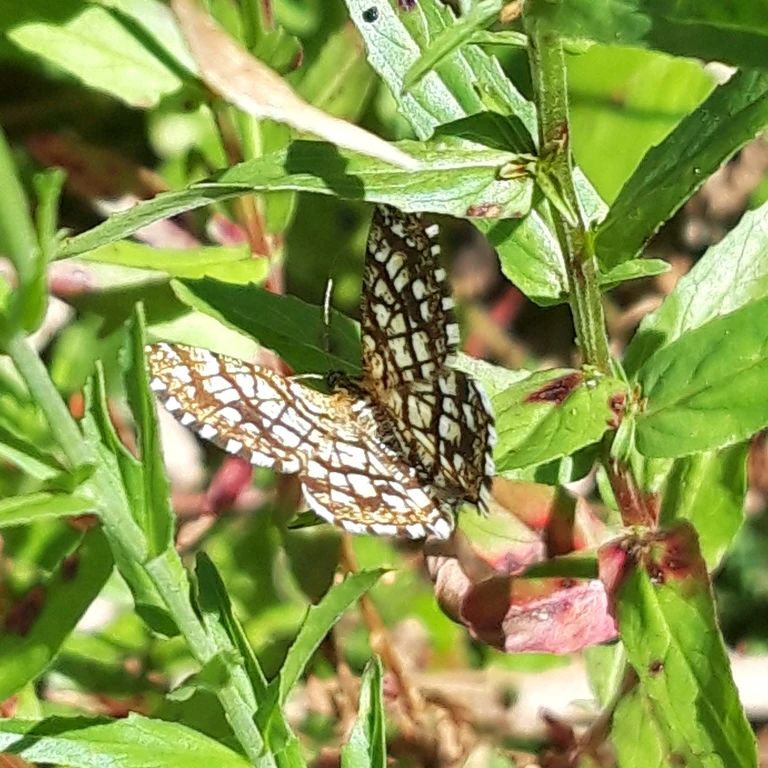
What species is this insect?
Chiasmia clathrata
